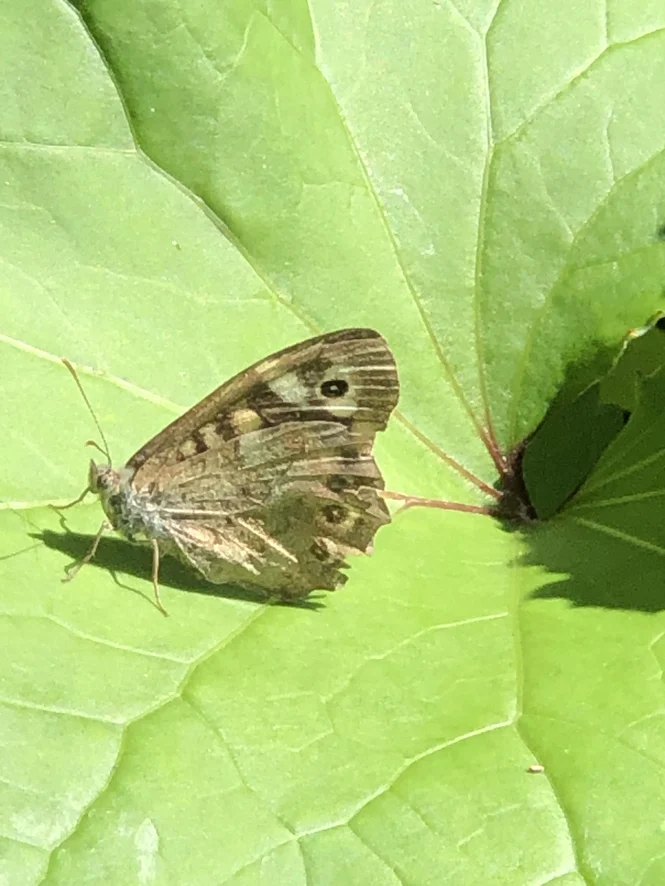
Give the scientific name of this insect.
Pararge aegeria
